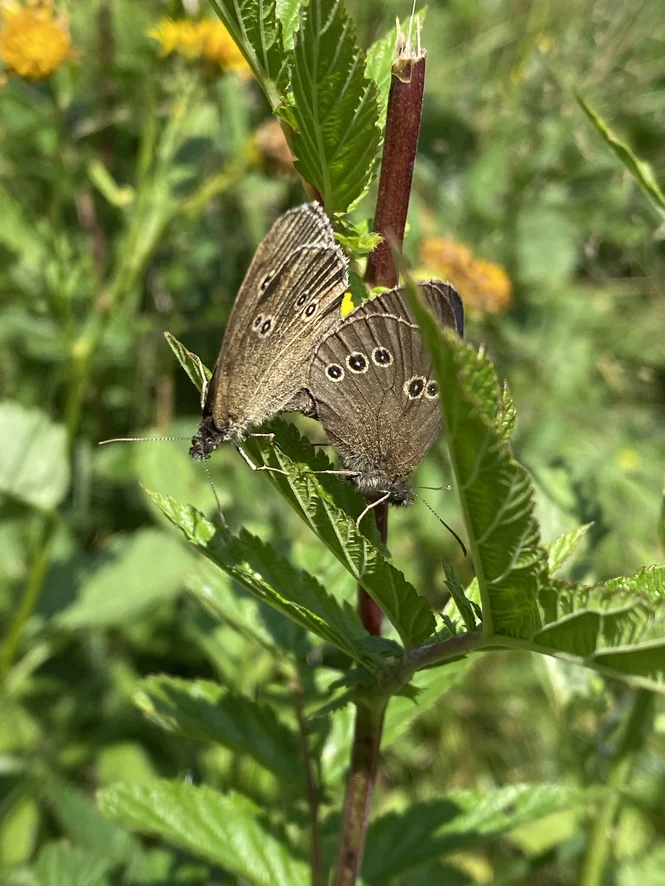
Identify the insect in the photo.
Aphantopus hyperantus
